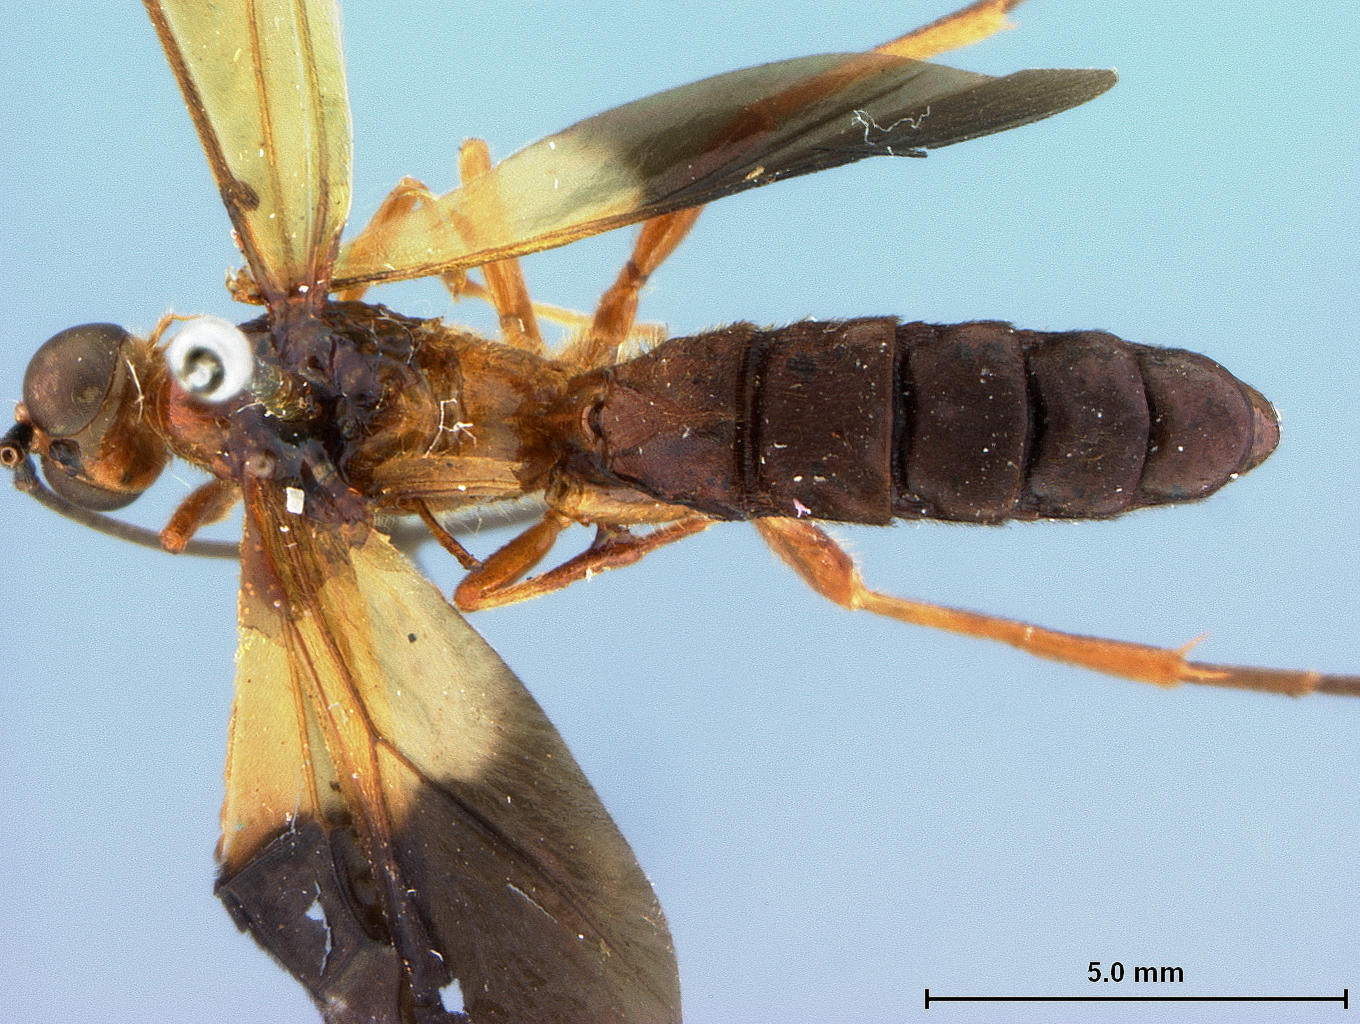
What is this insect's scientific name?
Macrobracon flavonotum
